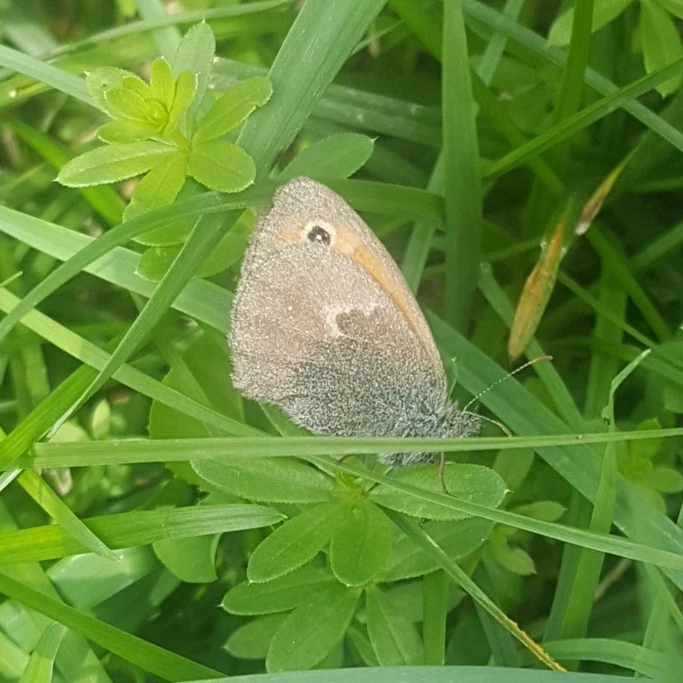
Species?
Coenonympha pamphilus
